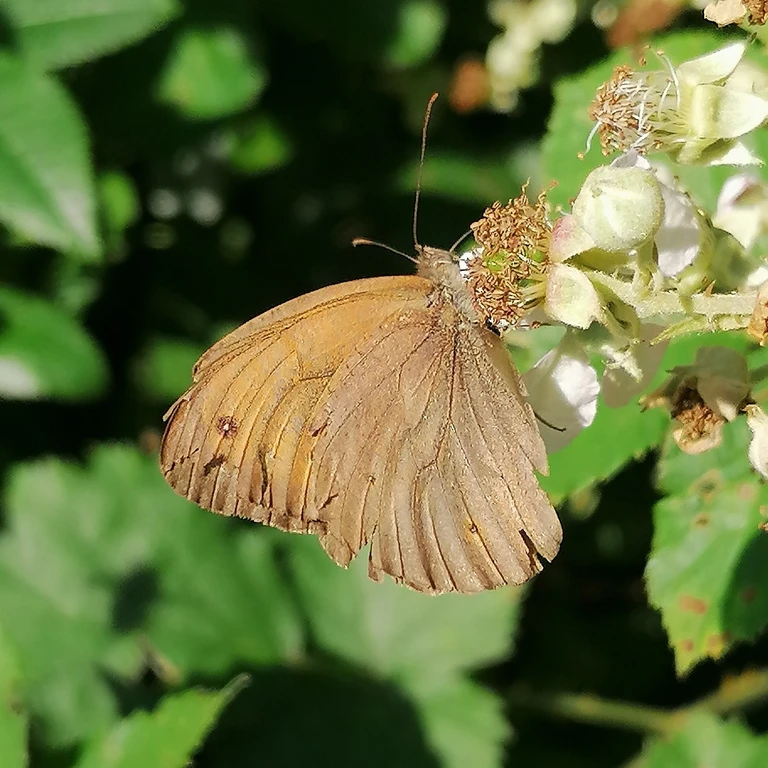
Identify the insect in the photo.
Maniola jurtina
